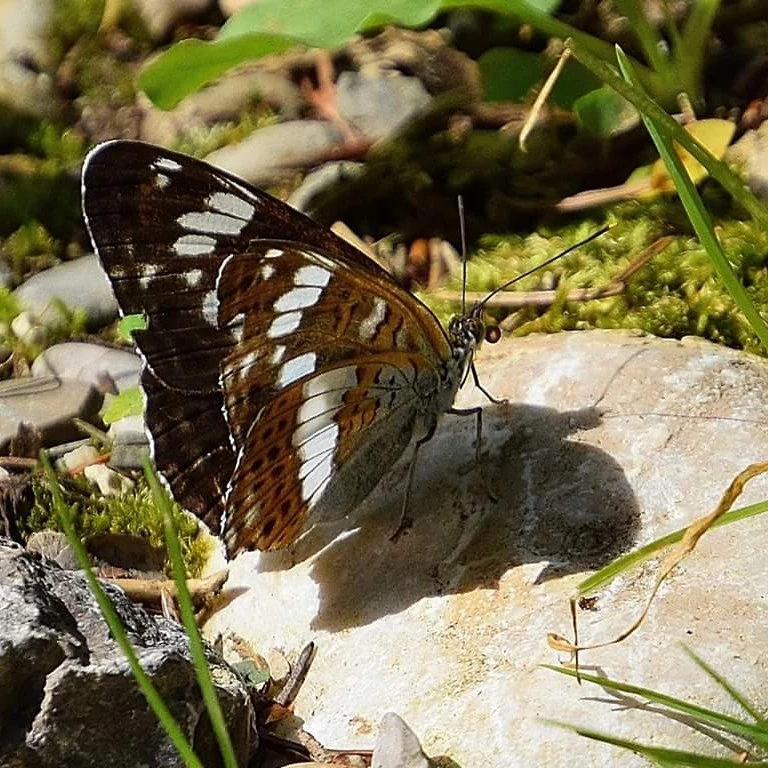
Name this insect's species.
Limenitis camilla (also Ladoga camilla)
